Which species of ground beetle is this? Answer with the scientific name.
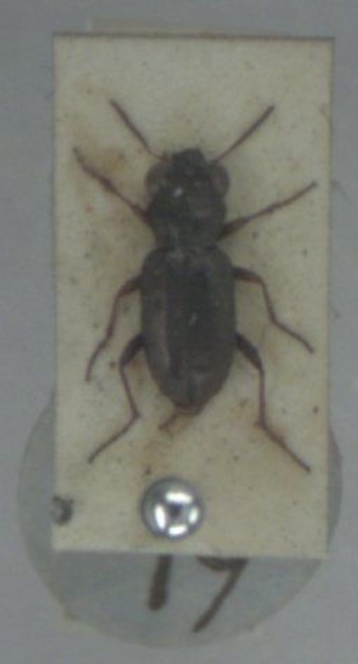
Notiophilus rufipes
